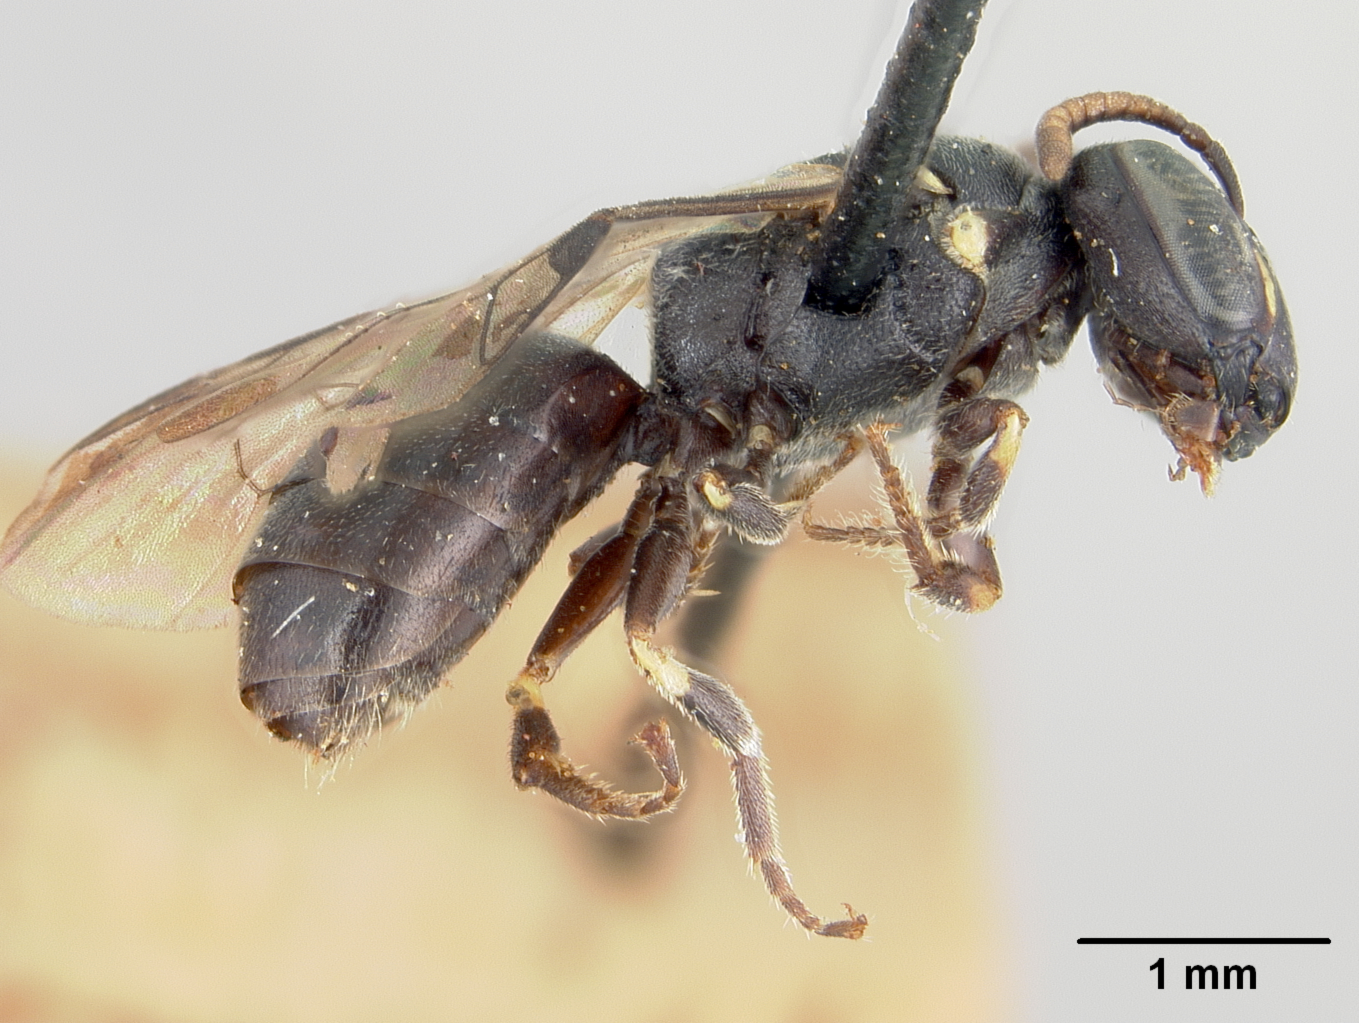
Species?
Hylaeus paulus
